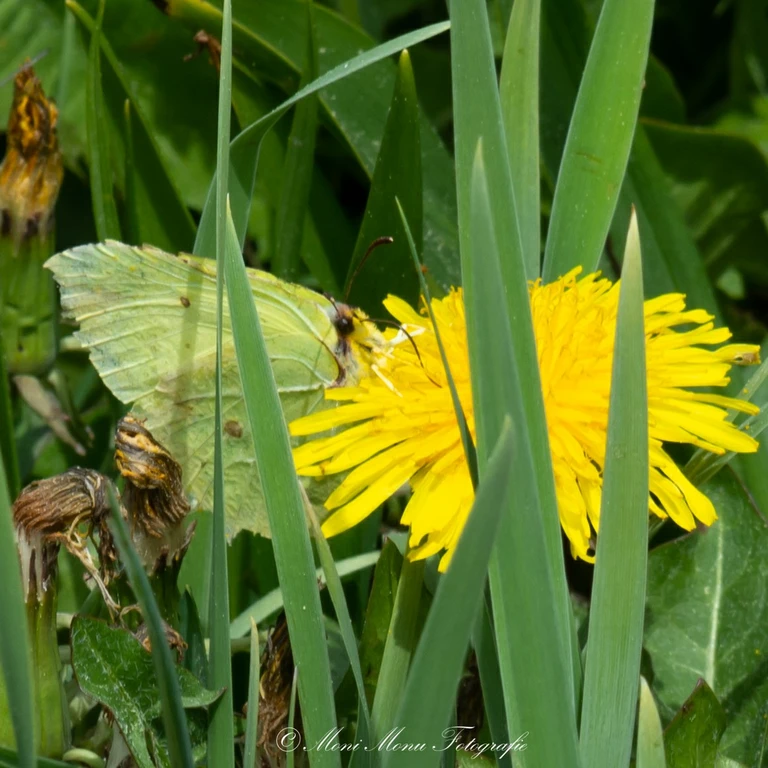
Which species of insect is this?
Gonepteryx rhamni
